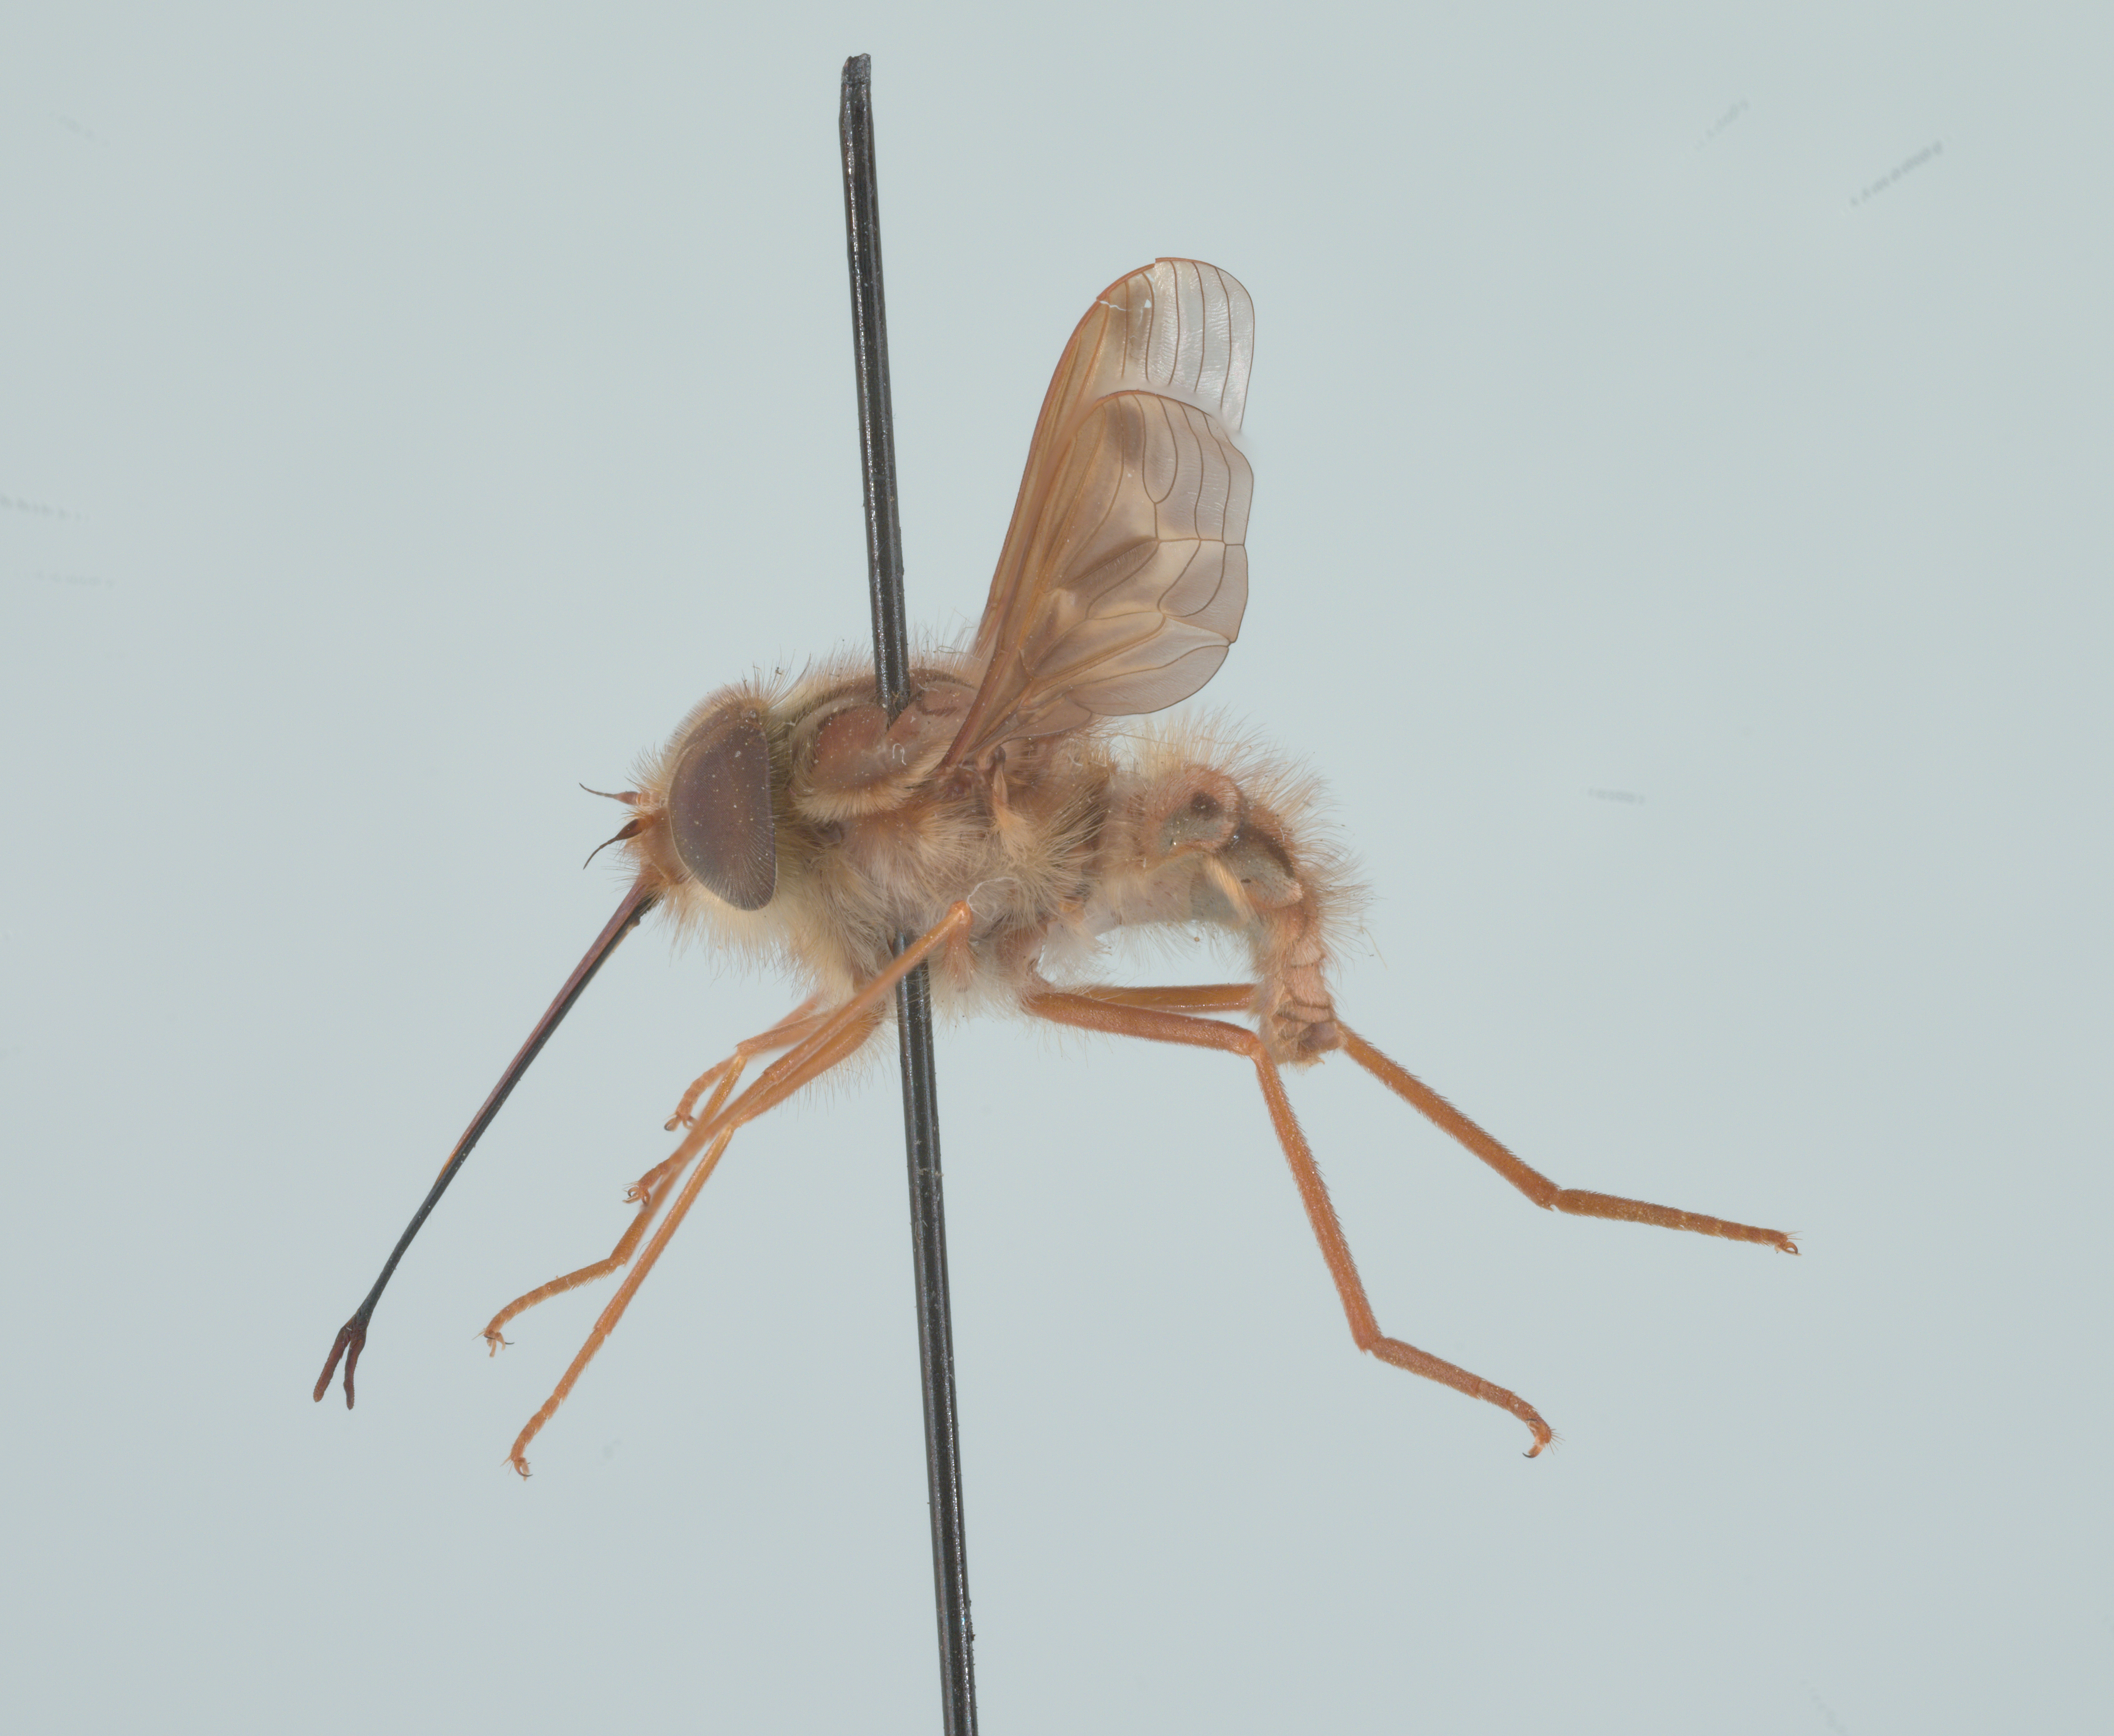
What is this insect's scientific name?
Hirmoneura nubipennis (also Trichophthalma nubipennis)
